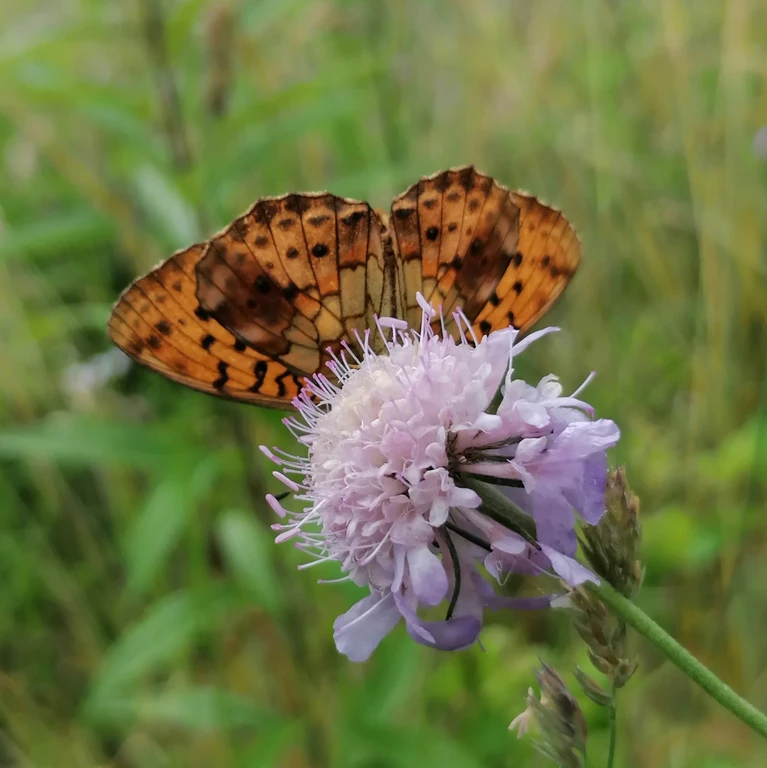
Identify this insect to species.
Brenthis daphne
